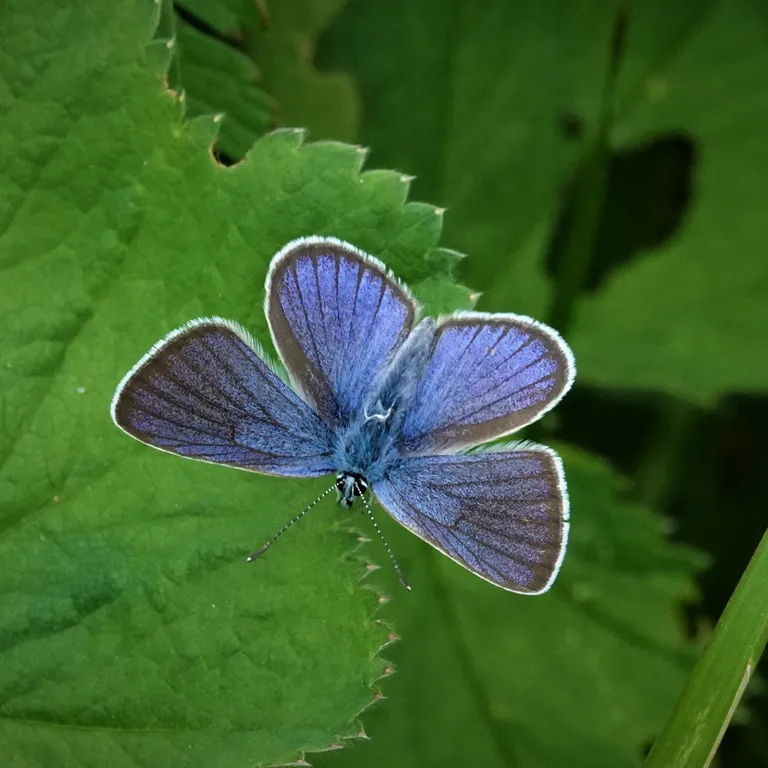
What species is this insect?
Cyaniris semiargus
